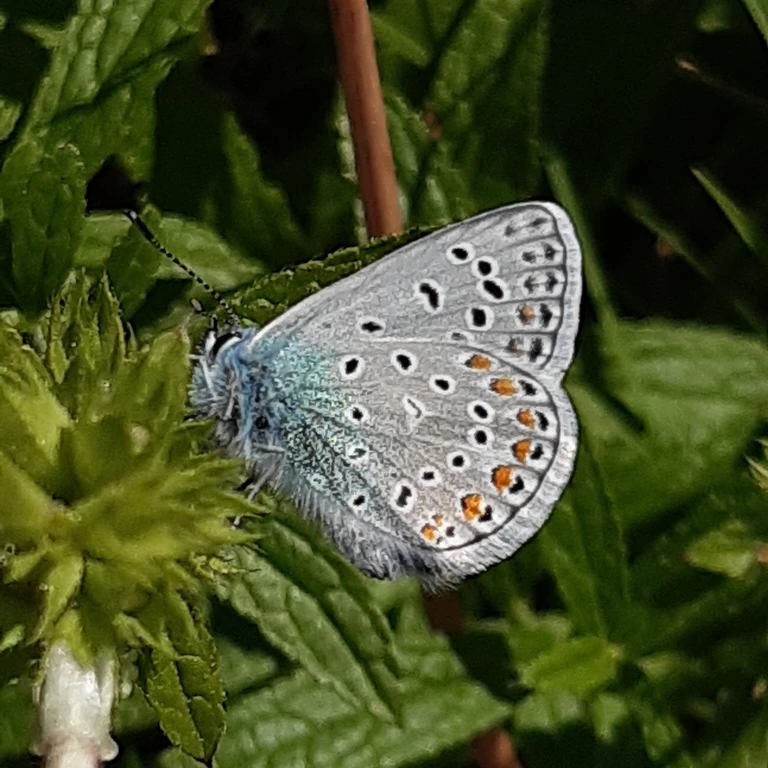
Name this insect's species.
Polyommatus icarus
